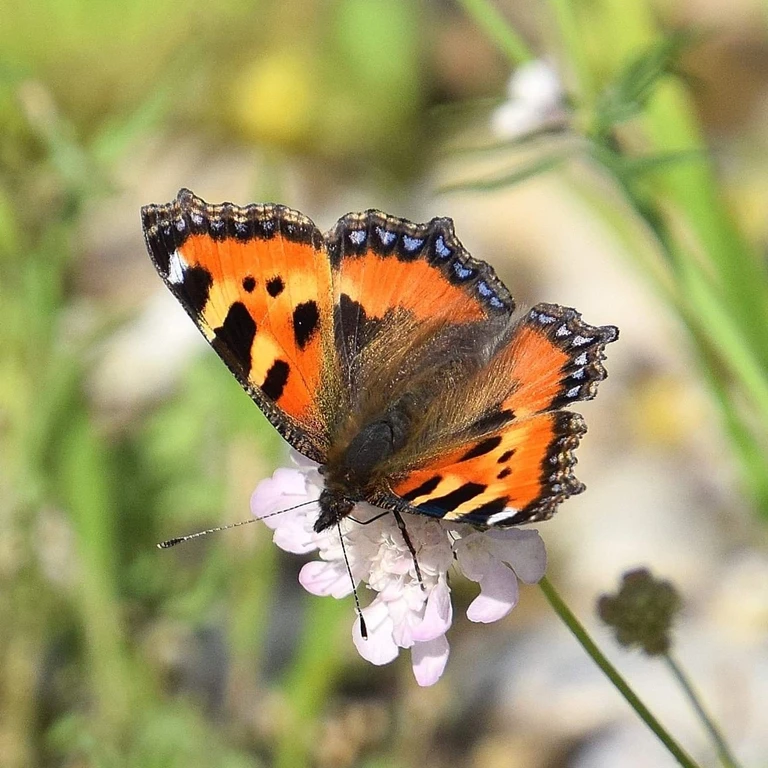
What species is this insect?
Aglais urticae
